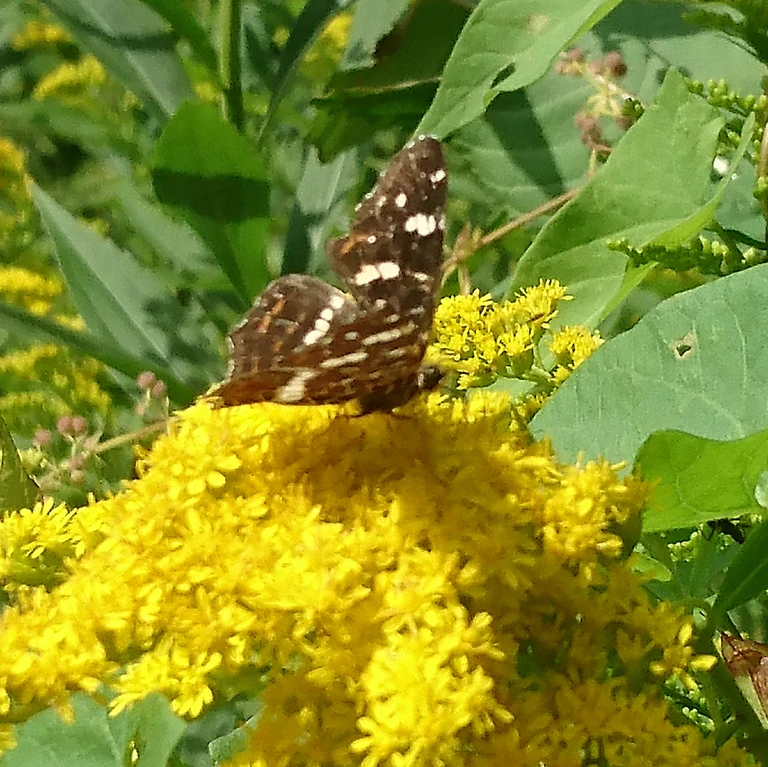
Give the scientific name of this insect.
Araschnia levana
